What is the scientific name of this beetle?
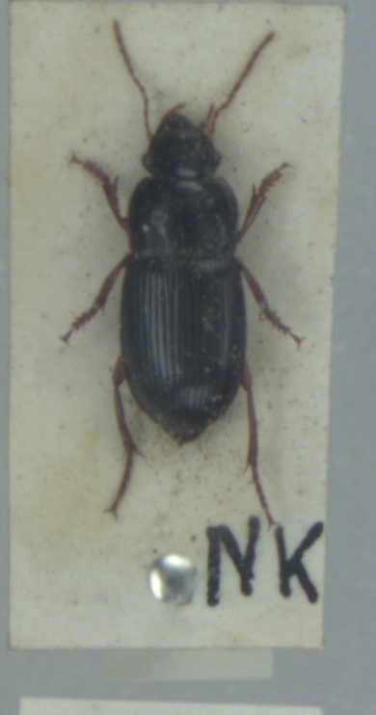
Harpalus latus
